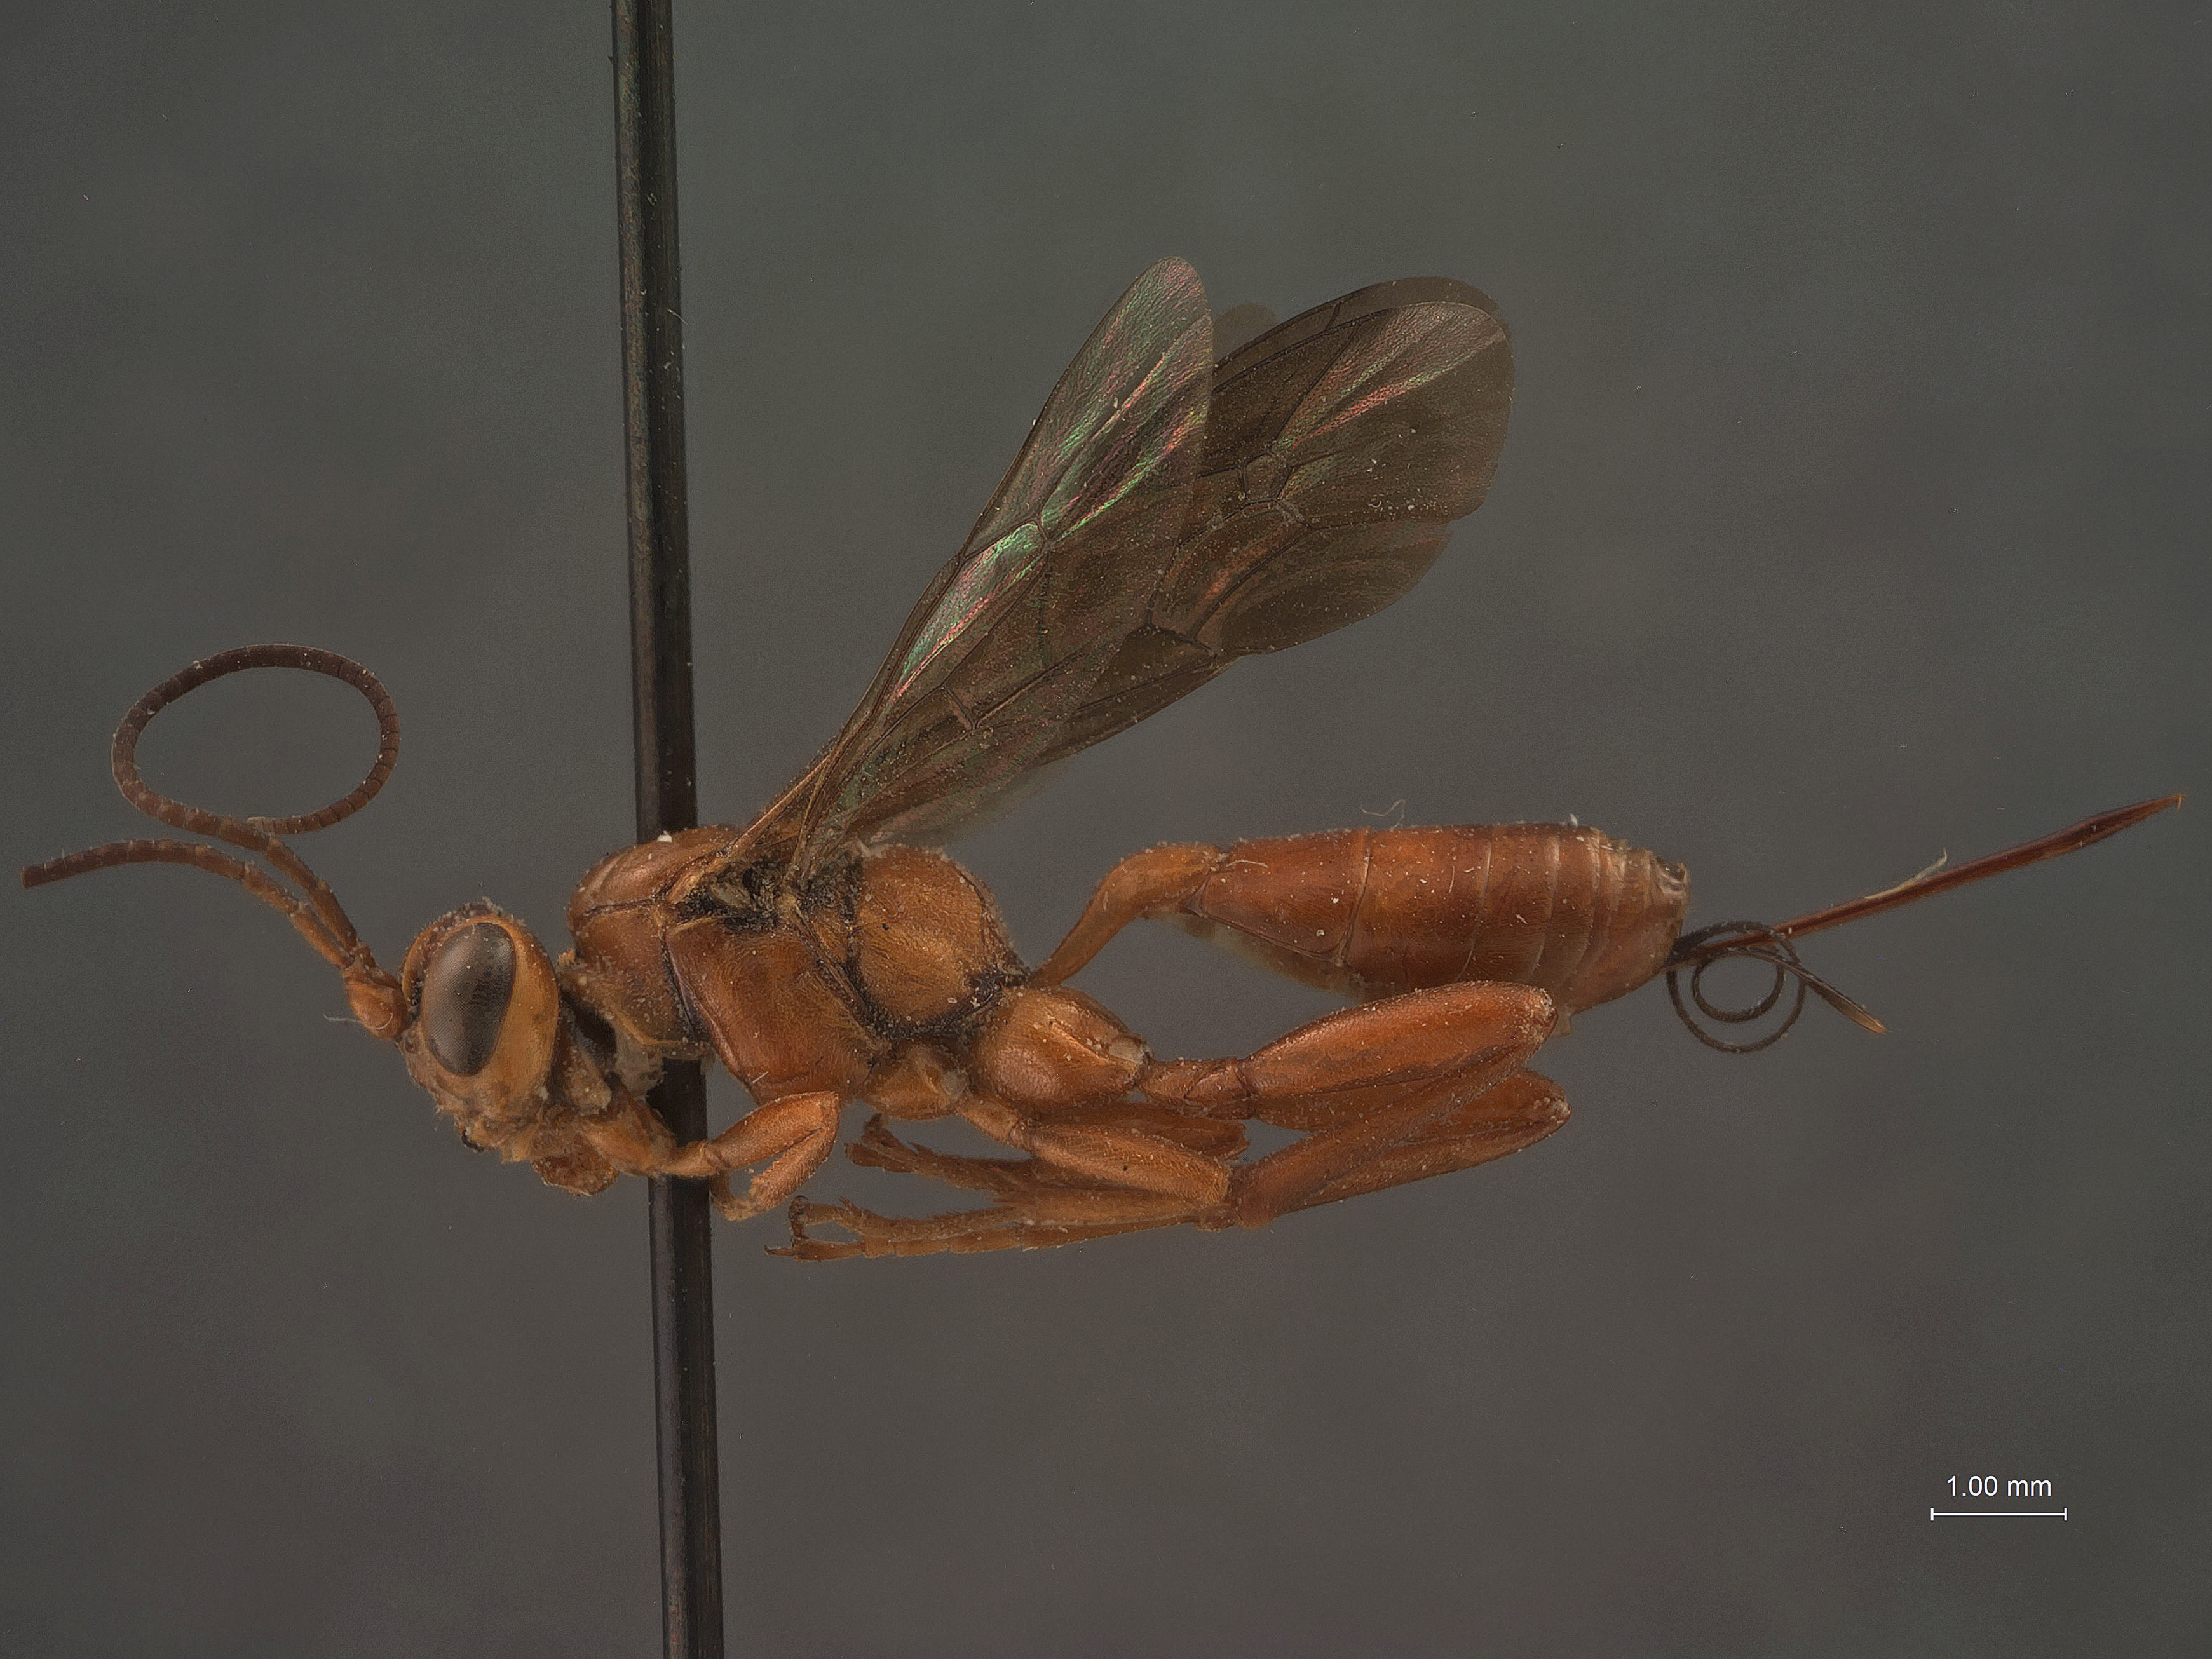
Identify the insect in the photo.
Cryptus crassifemur
